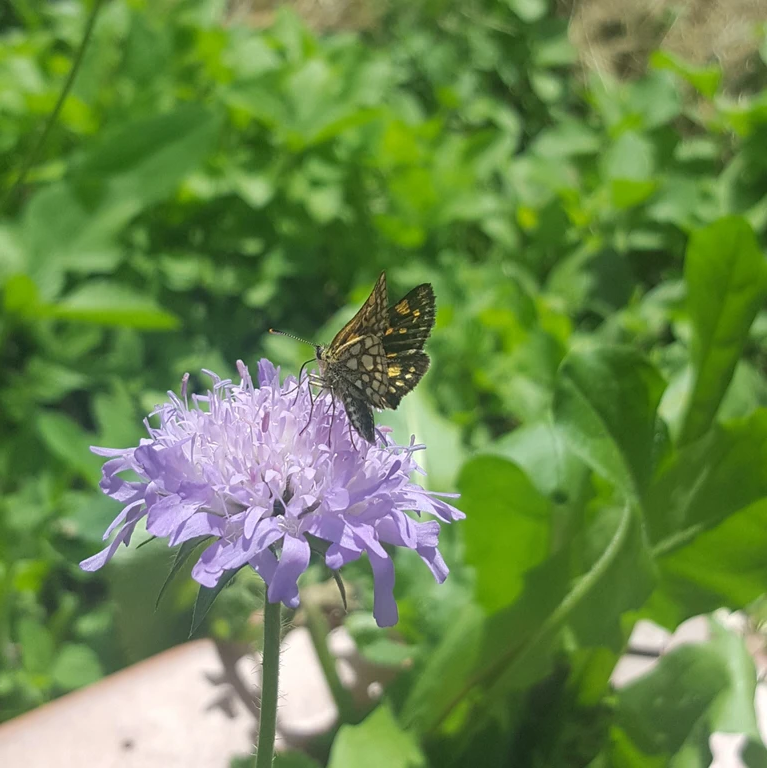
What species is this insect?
Carterocephalus palaemon
